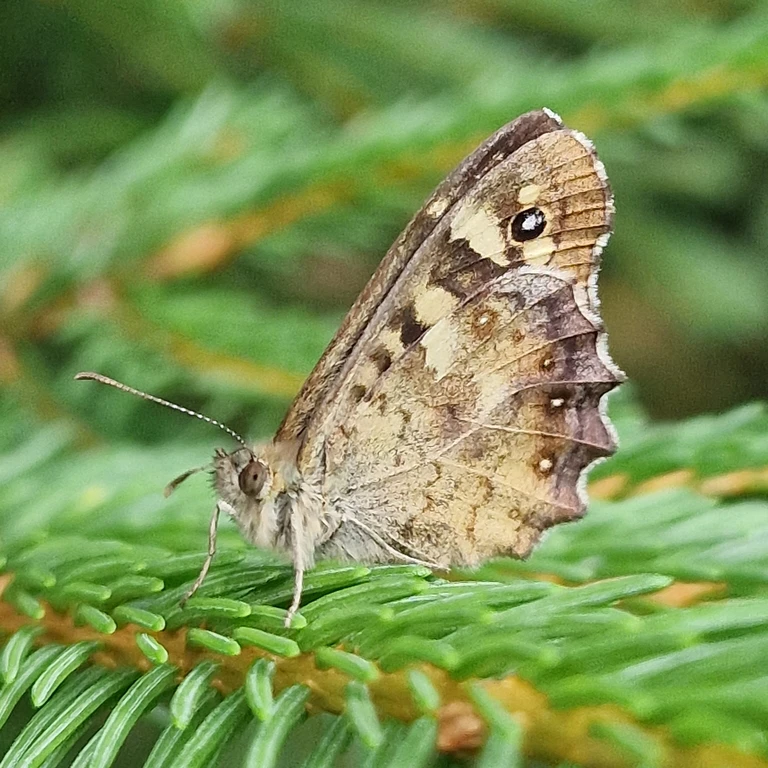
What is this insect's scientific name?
Pararge aegeria
